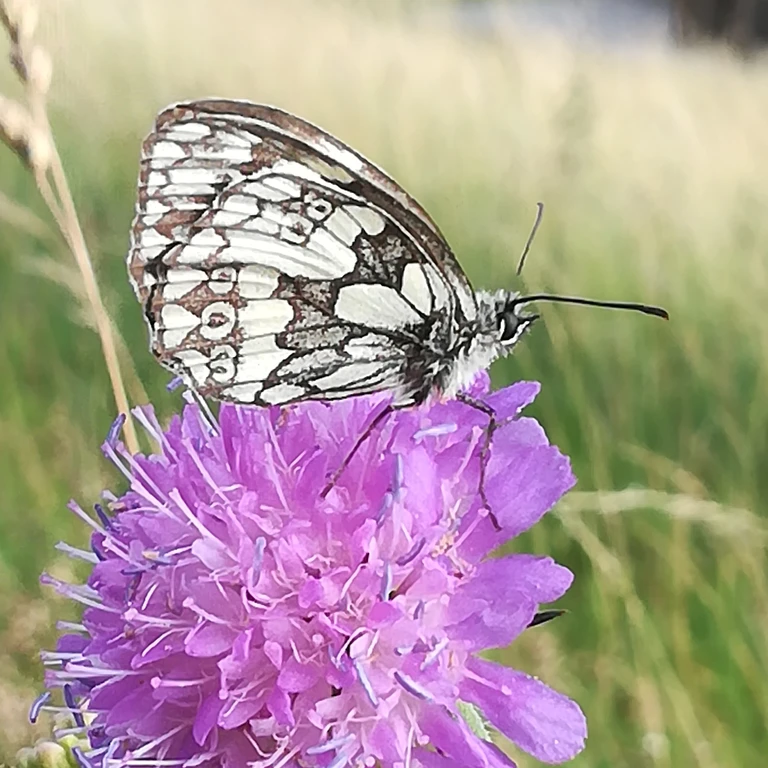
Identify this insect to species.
Melanargia galathea
